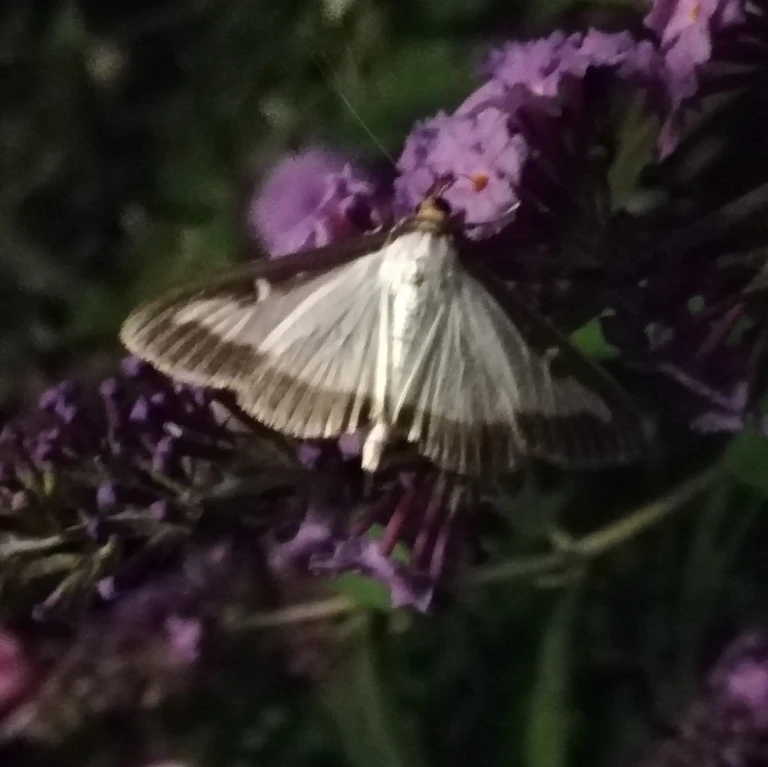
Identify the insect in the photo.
Cydalima perspectalis
